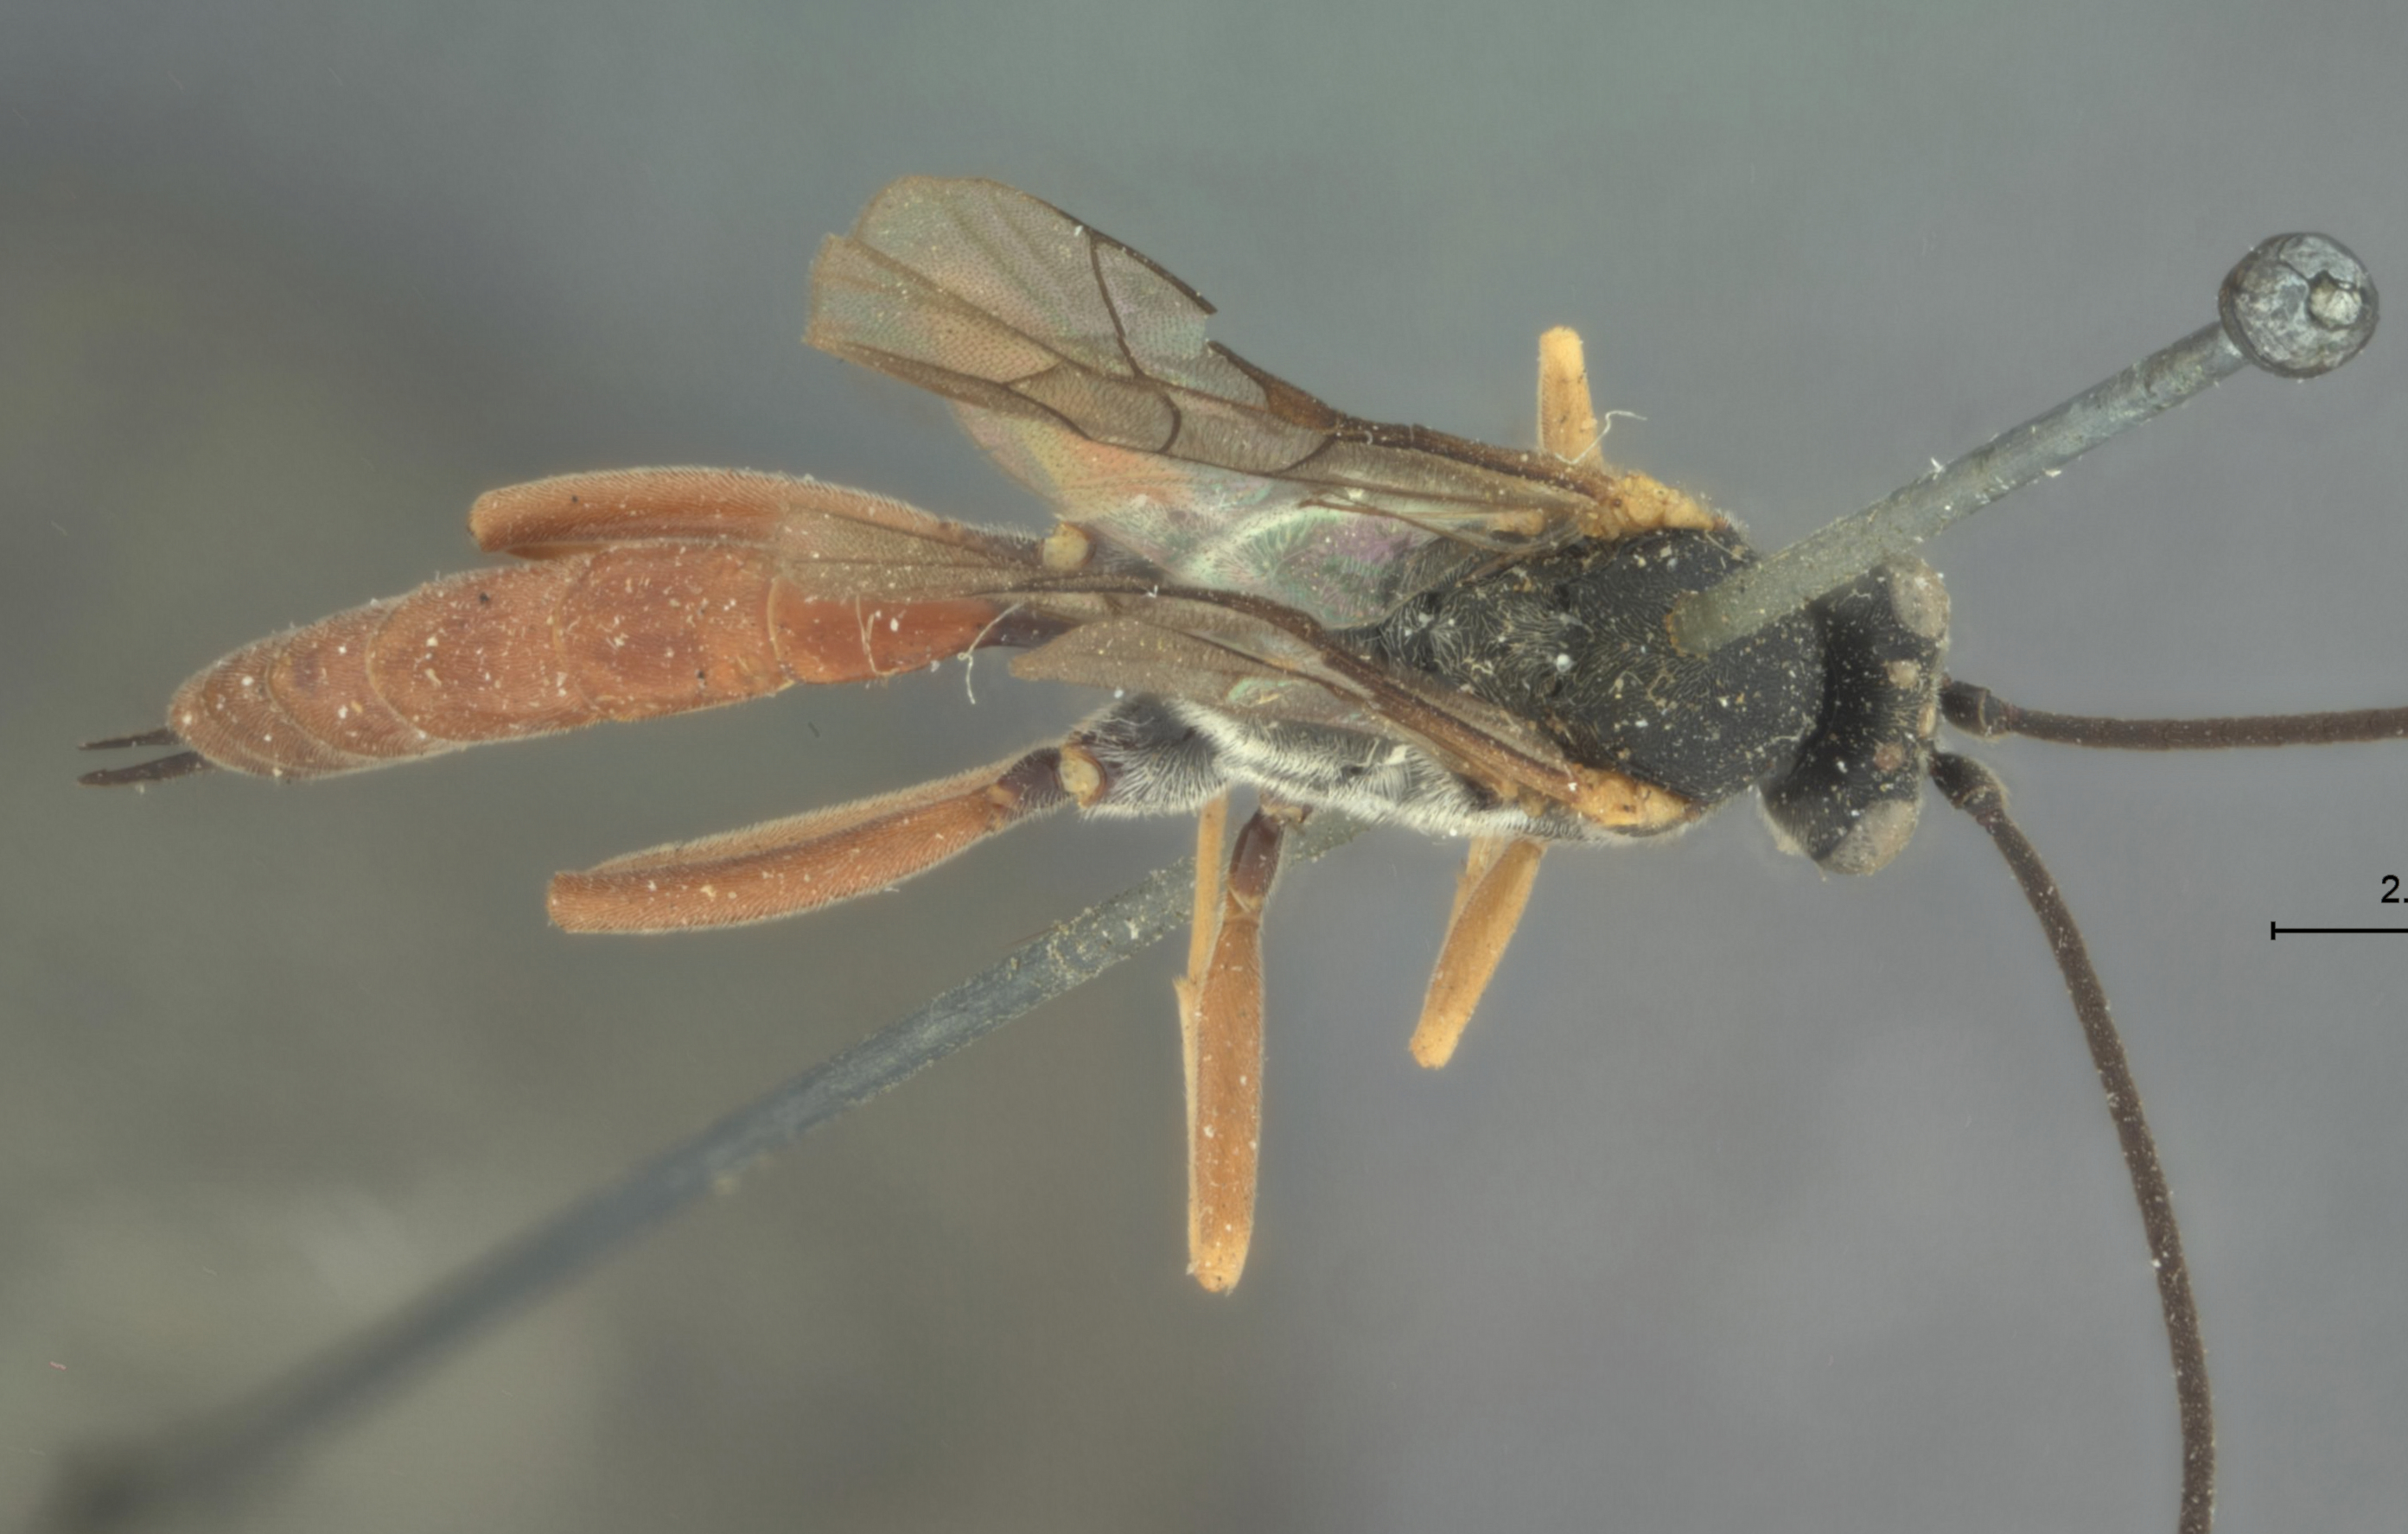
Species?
Limneria corrupta
